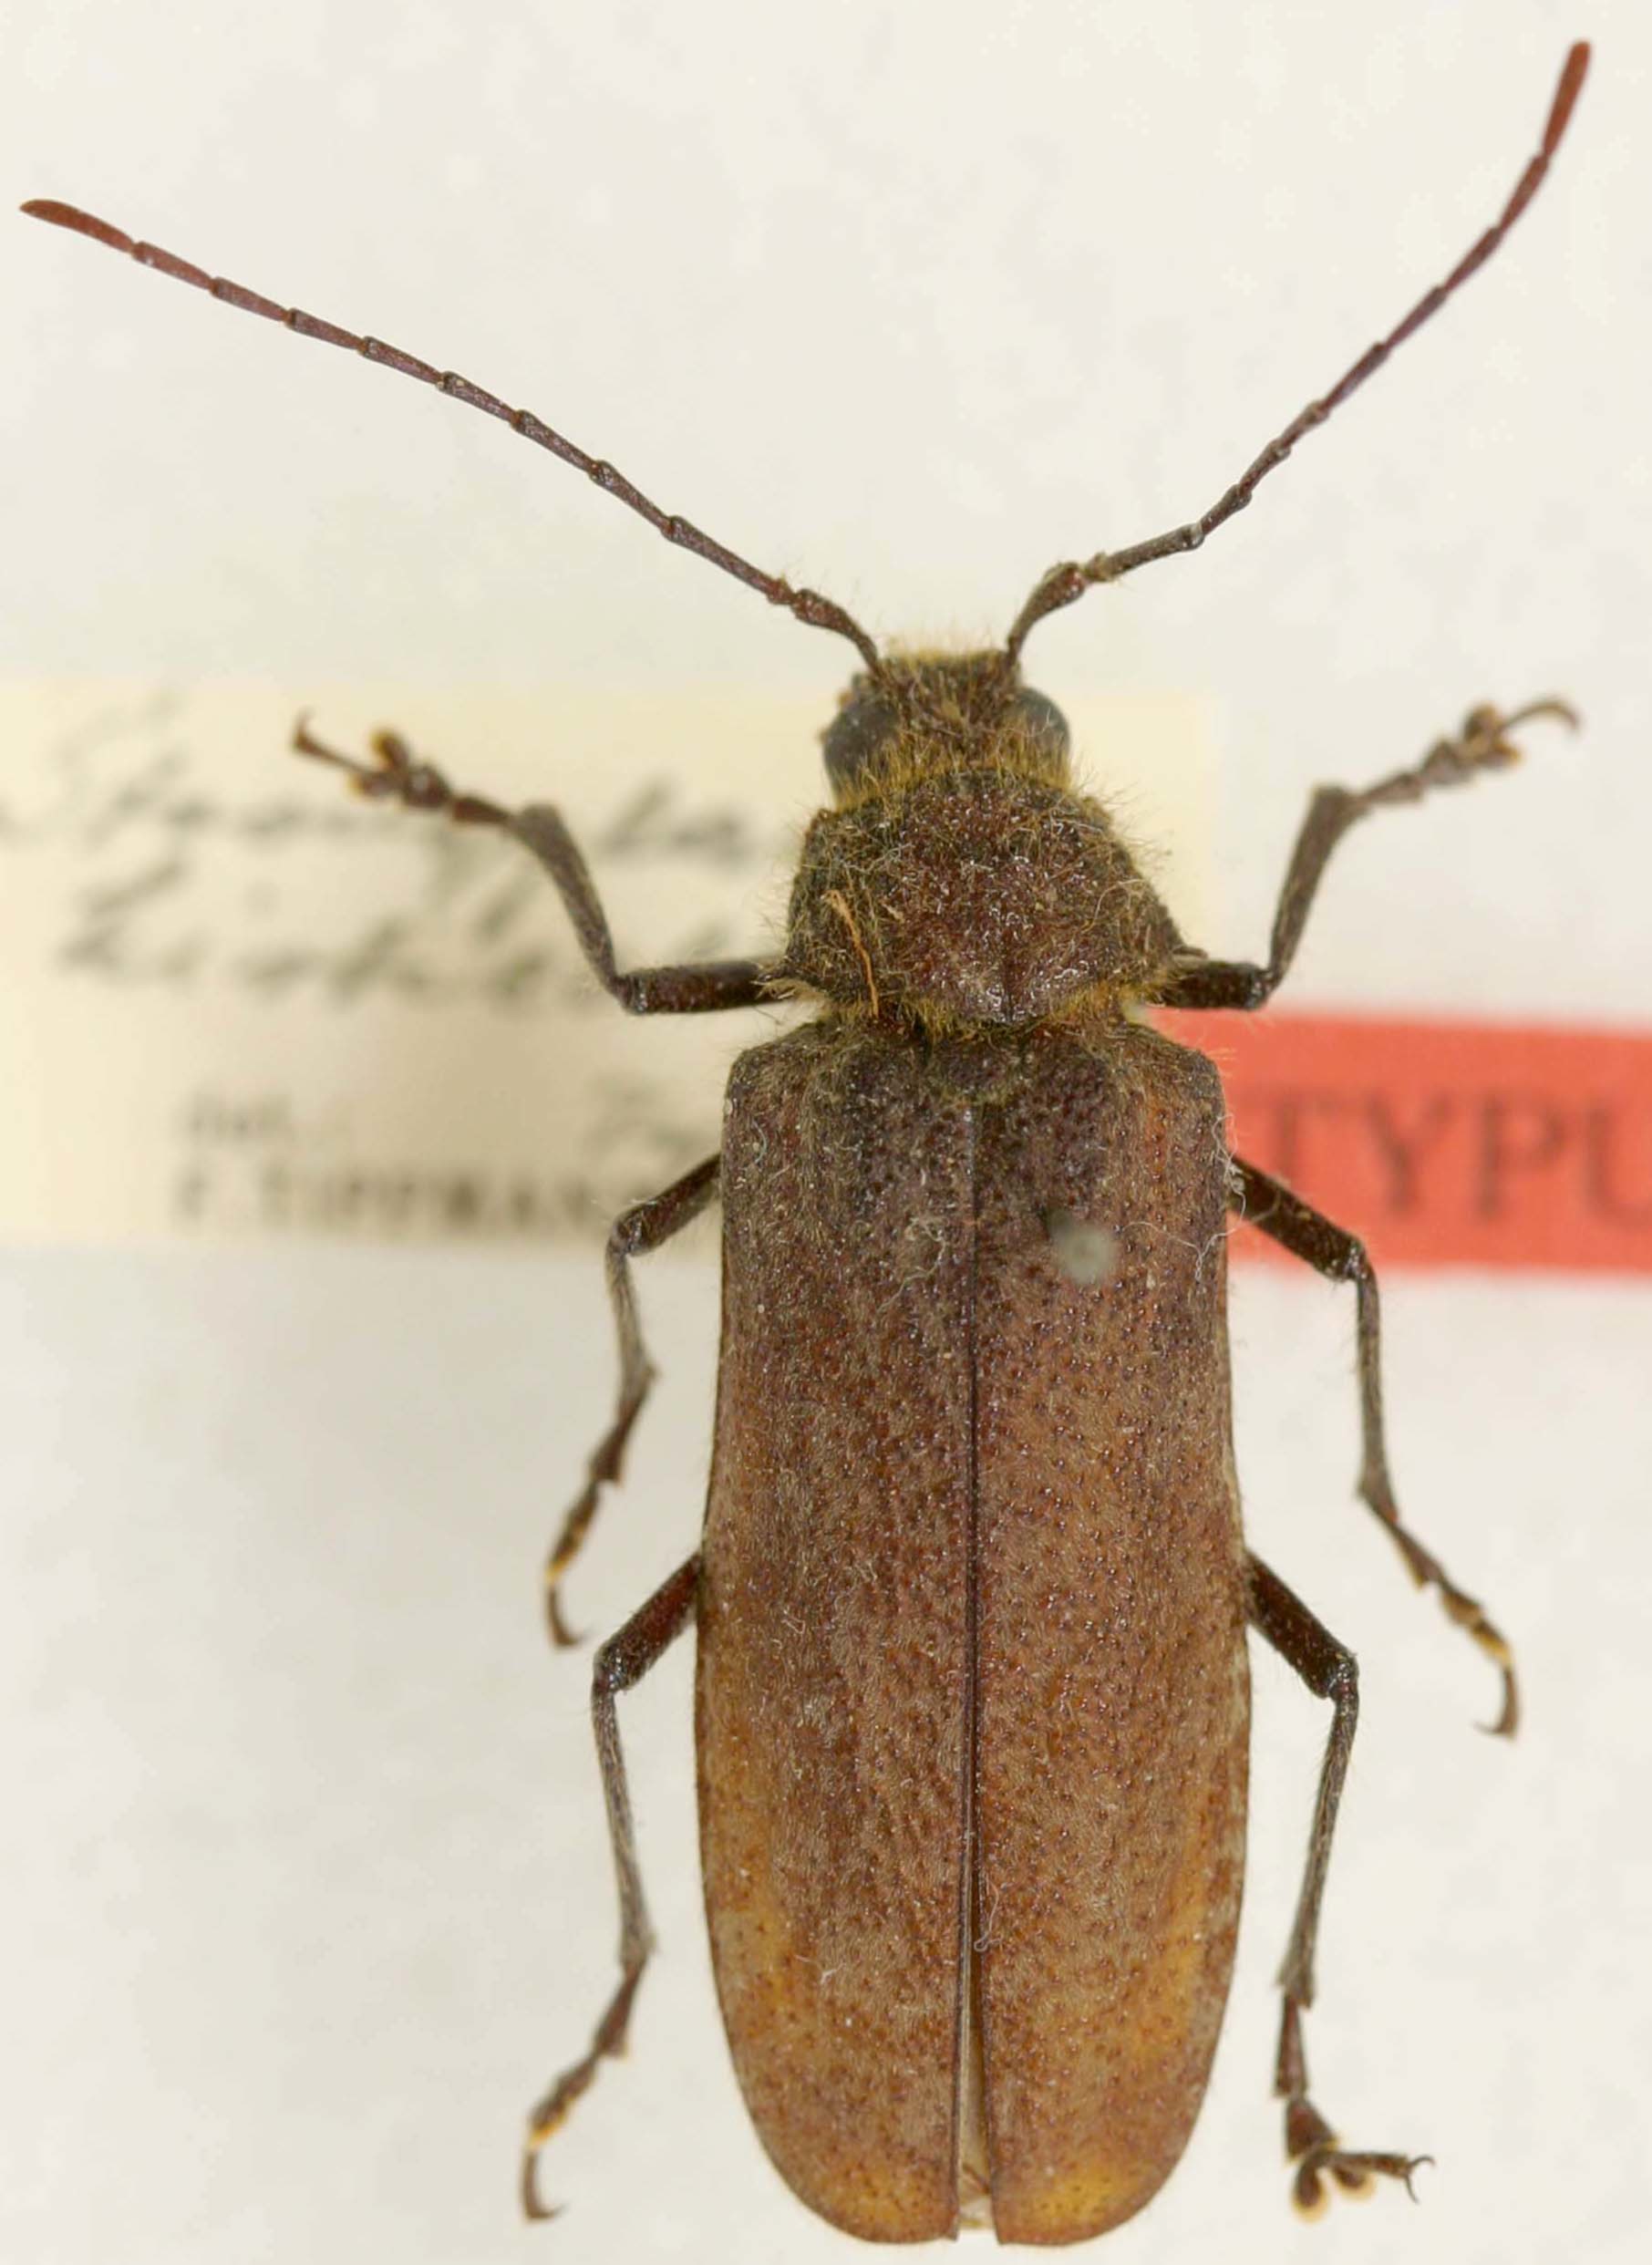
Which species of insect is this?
Strongylaspis hirticollis
